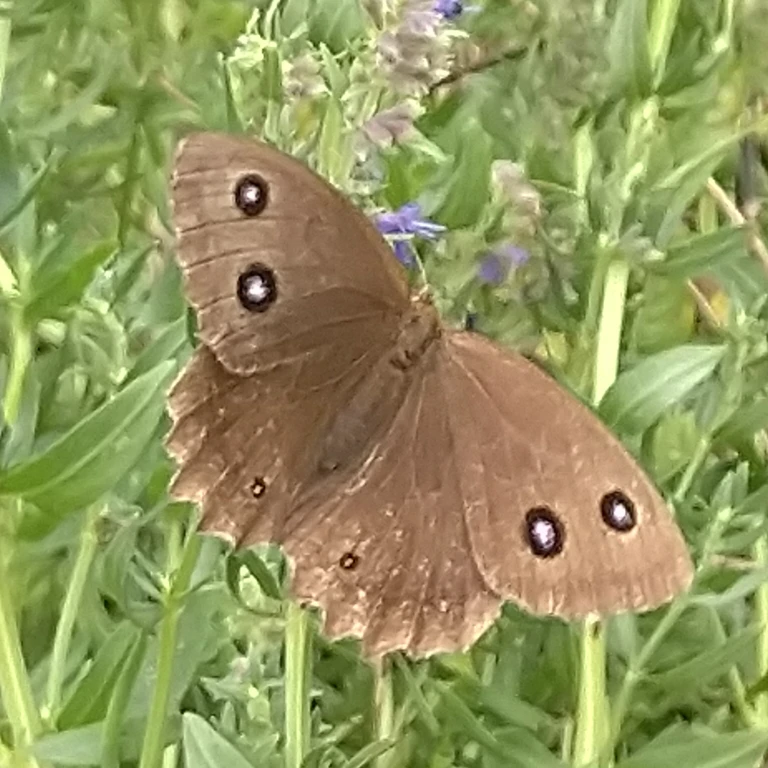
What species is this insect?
Minois dryas
